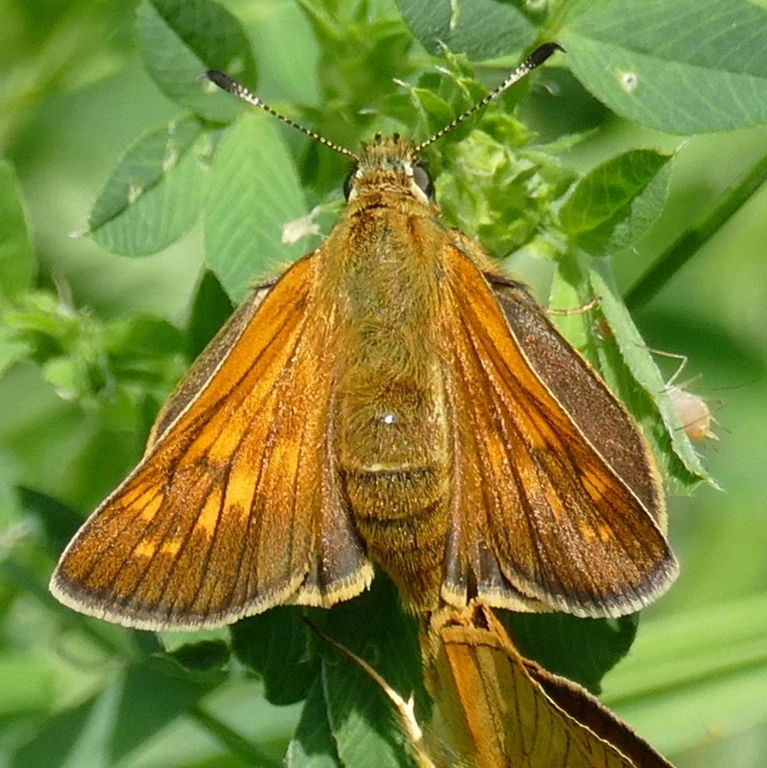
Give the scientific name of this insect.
Ochlodes sylvanus (also Ochlodes venata)
